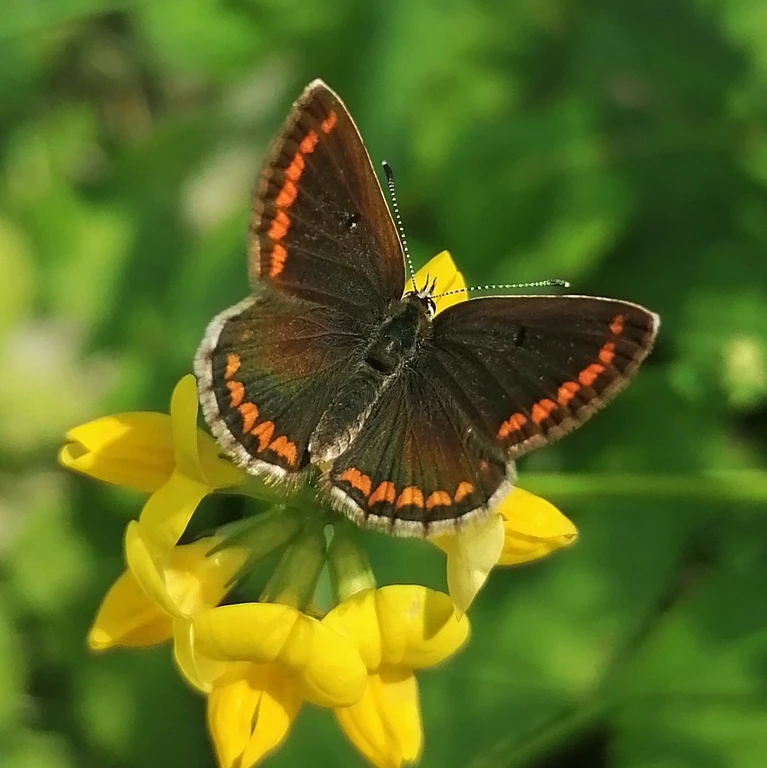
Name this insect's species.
Aricia agestis/artaxerxes
